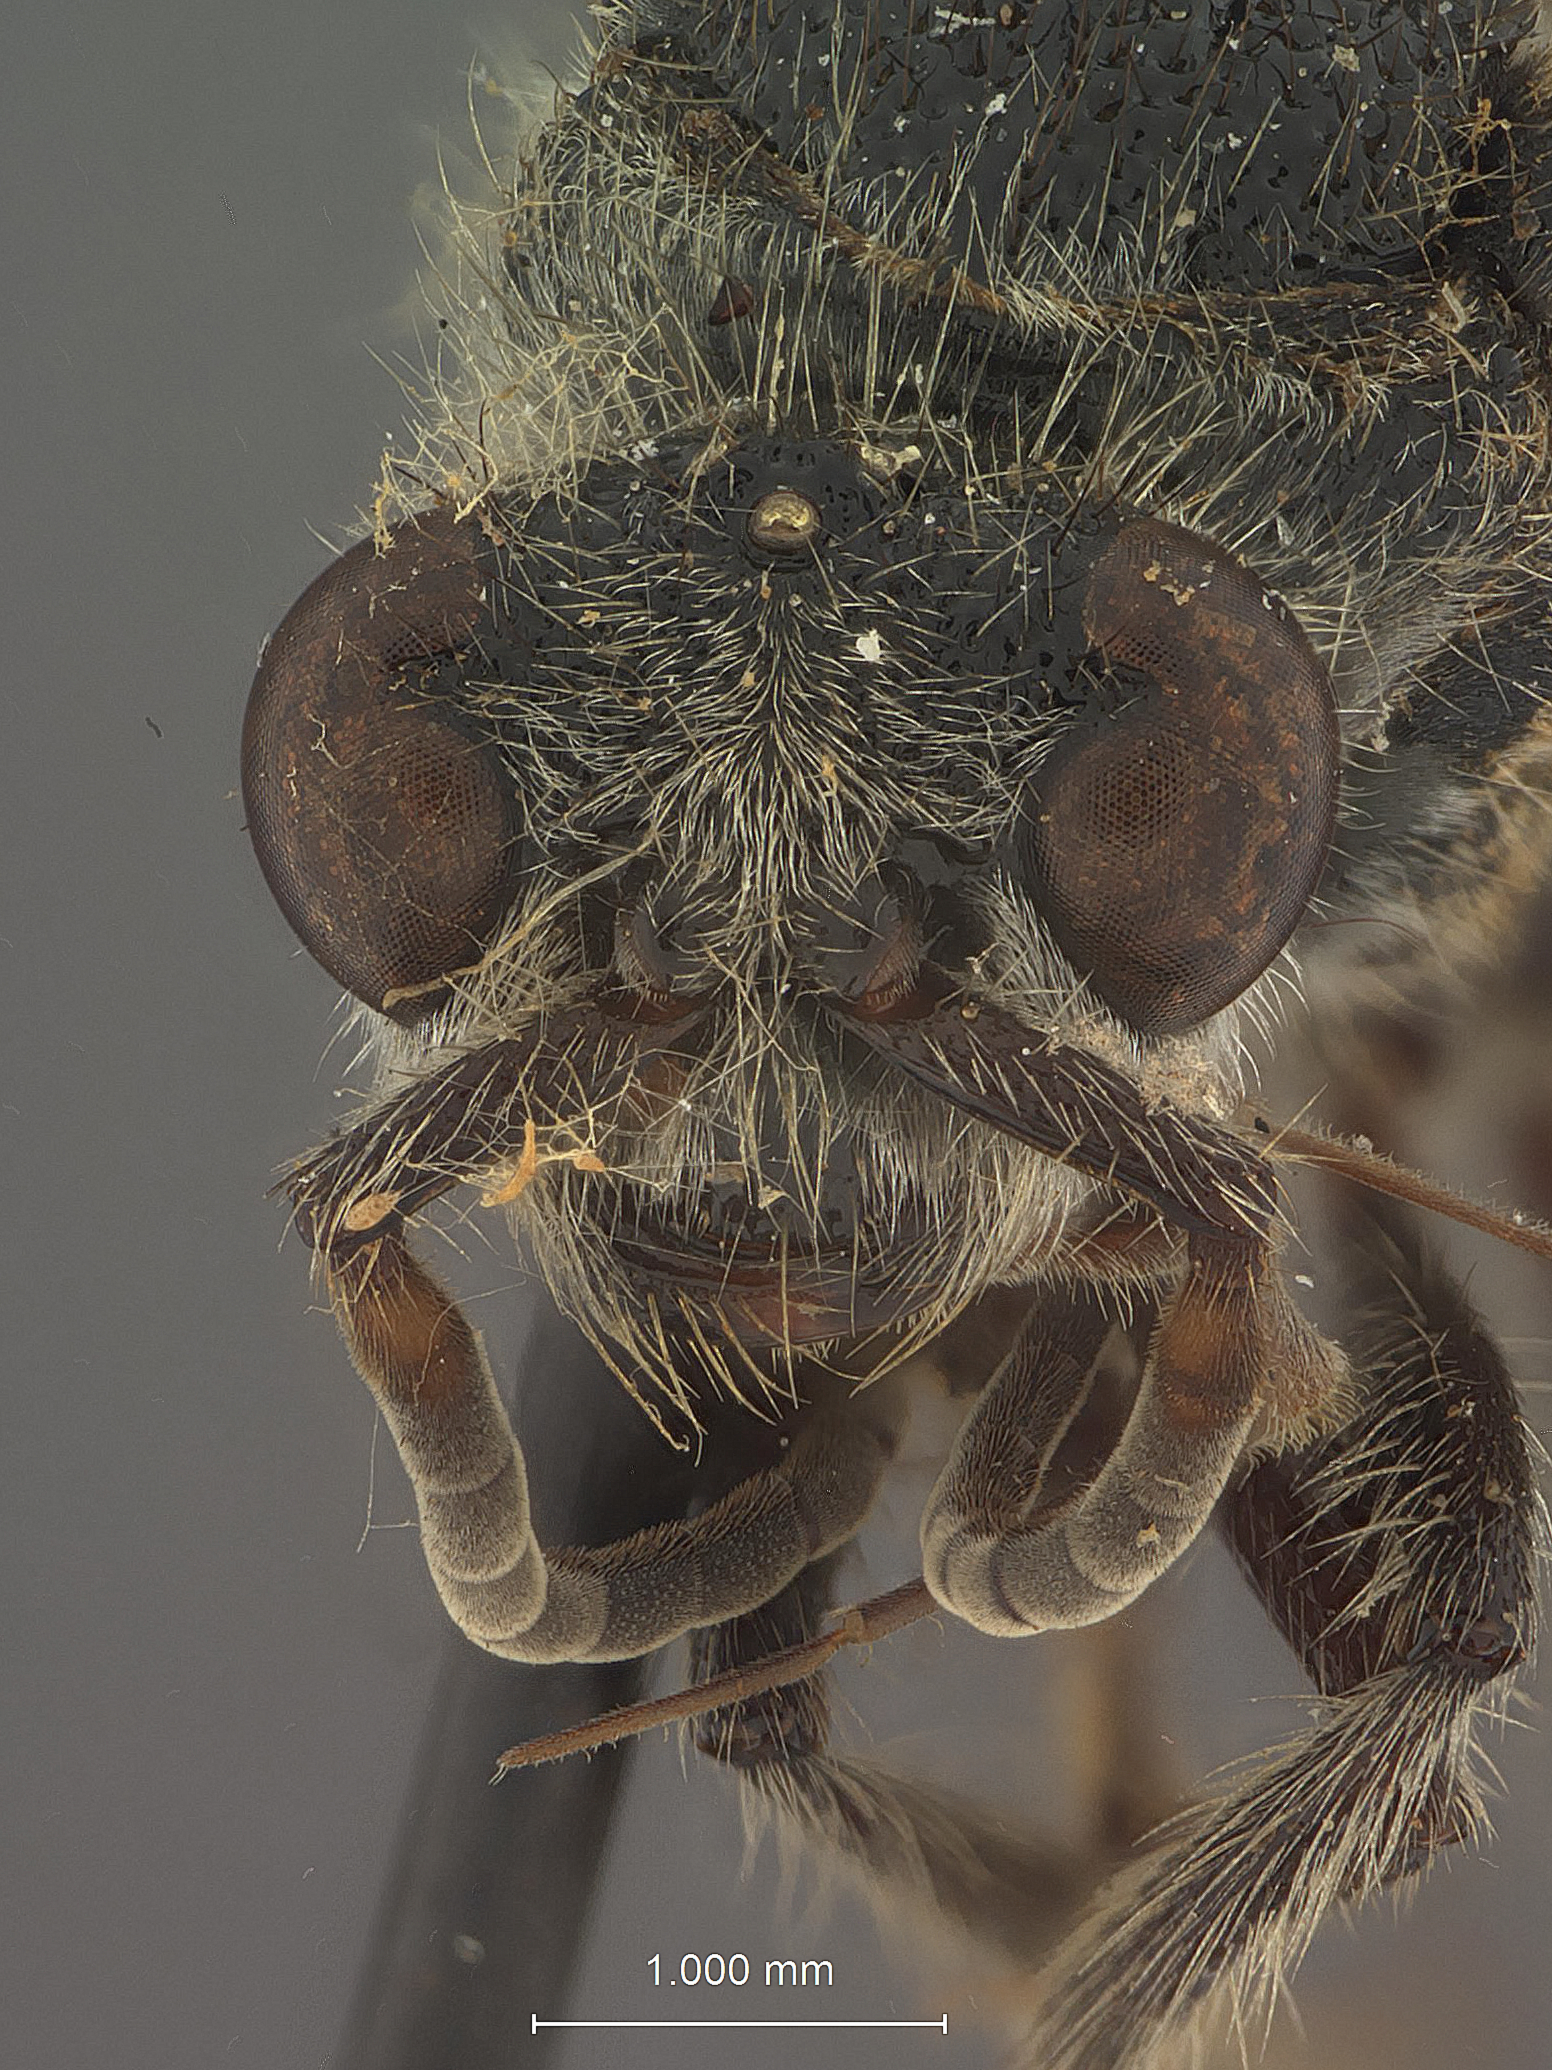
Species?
Timulla sticticornis
